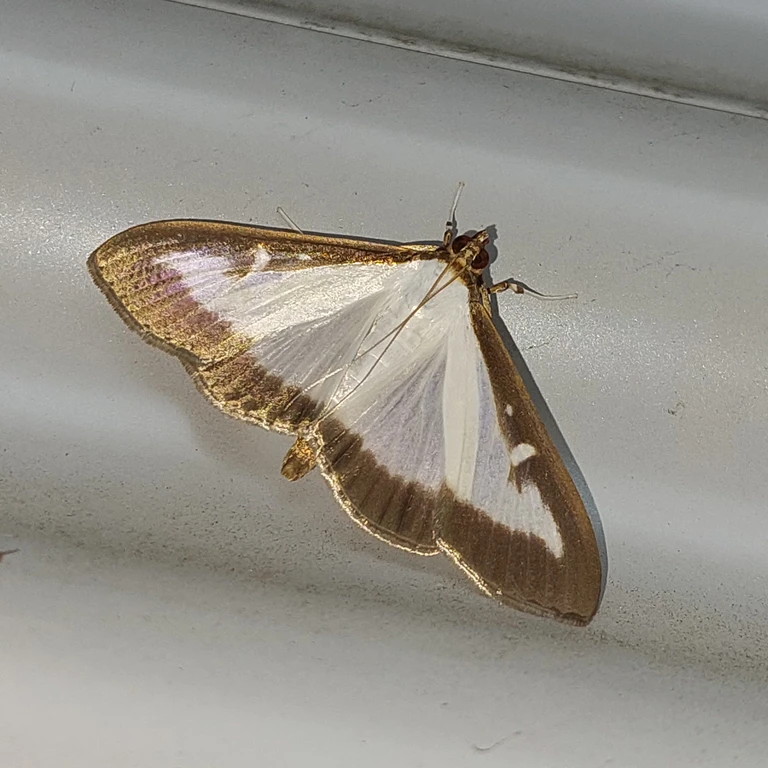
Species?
Cydalima perspectalis
